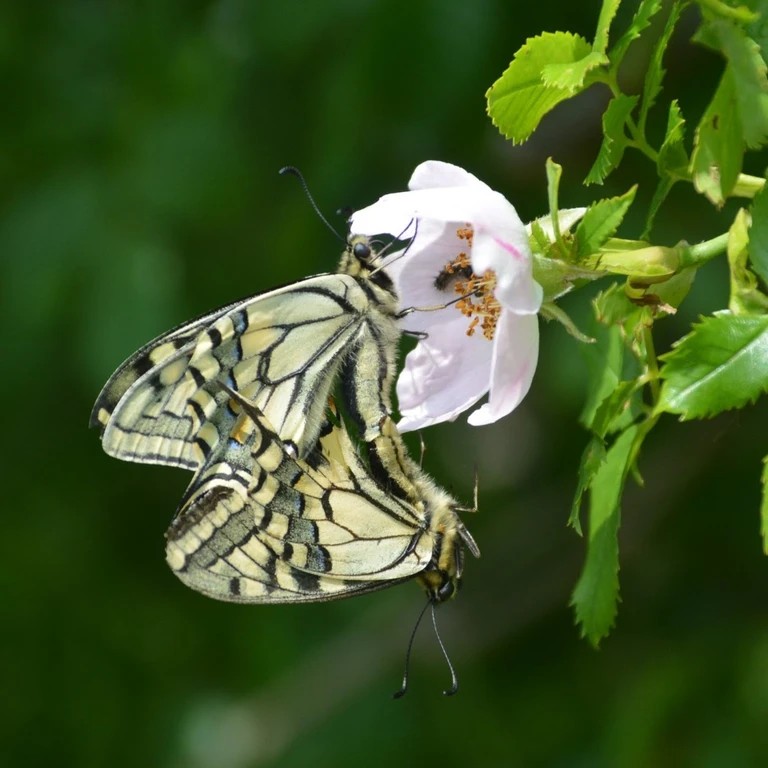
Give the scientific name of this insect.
Papilio machaon
